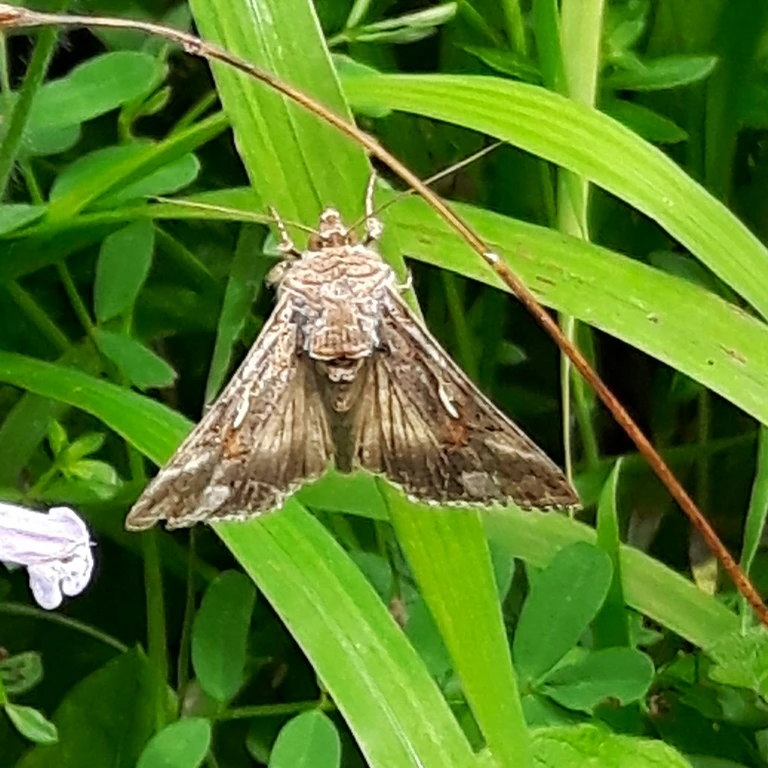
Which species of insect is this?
Autographa gamma
